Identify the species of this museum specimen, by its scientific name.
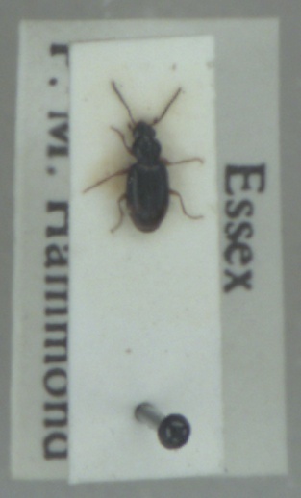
Bembidion assimile
